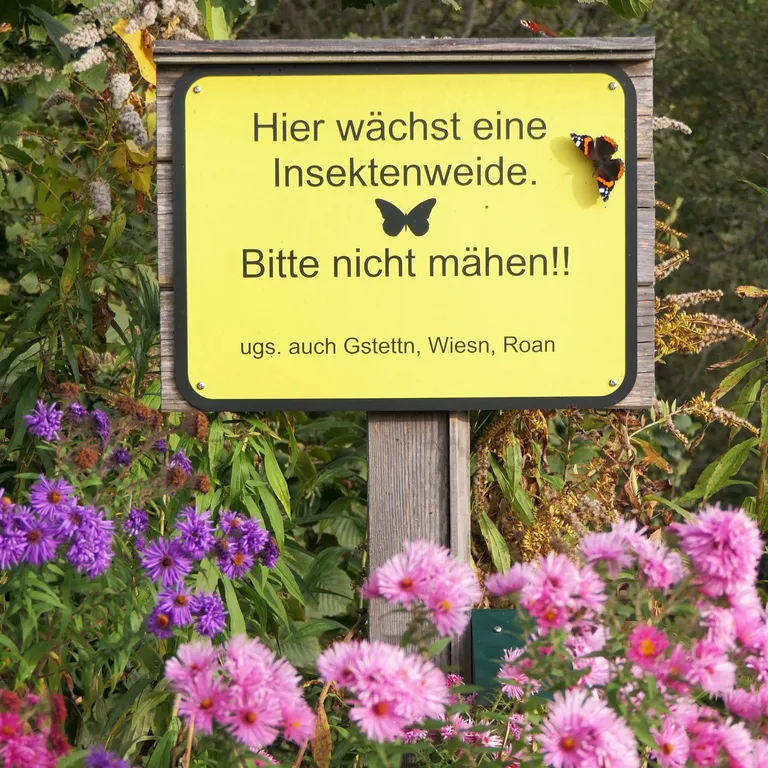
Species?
Vanessa atalanta
